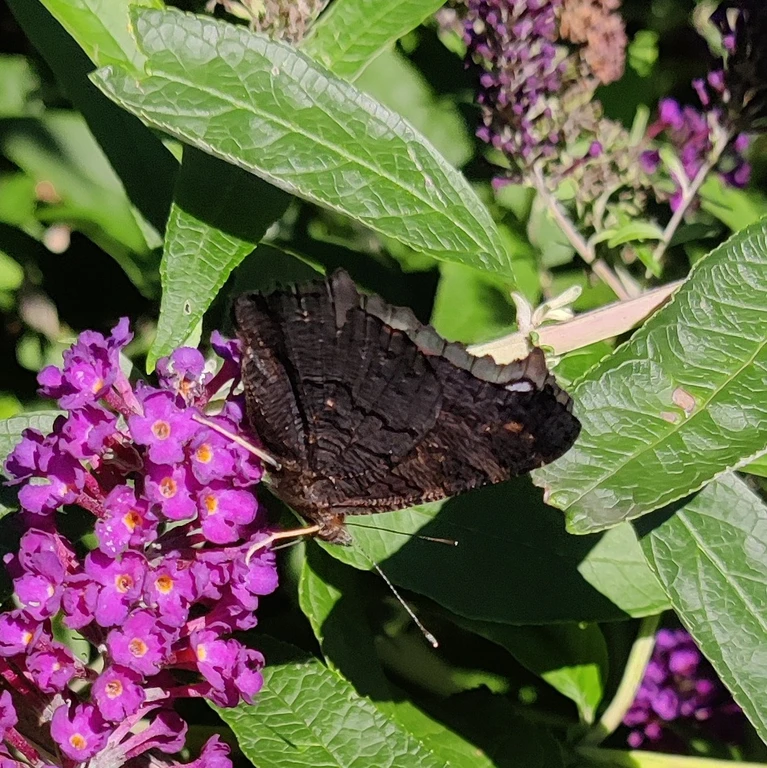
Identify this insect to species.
Aglais io
